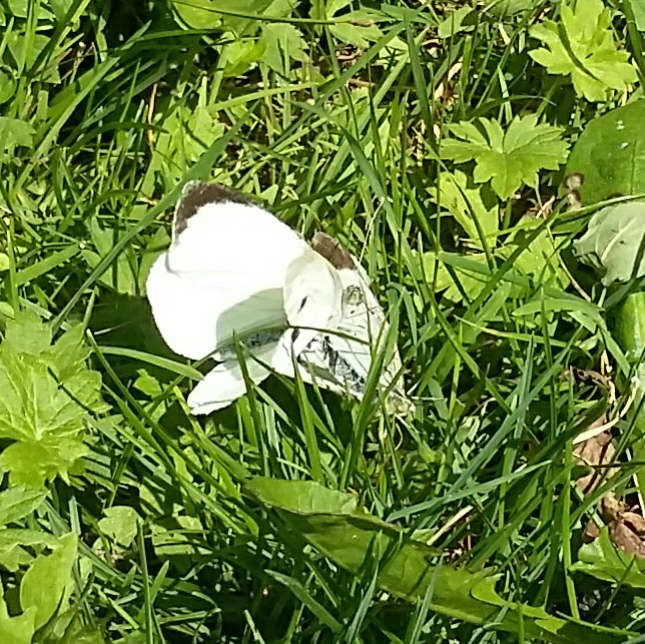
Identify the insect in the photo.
Pieris brassicae
